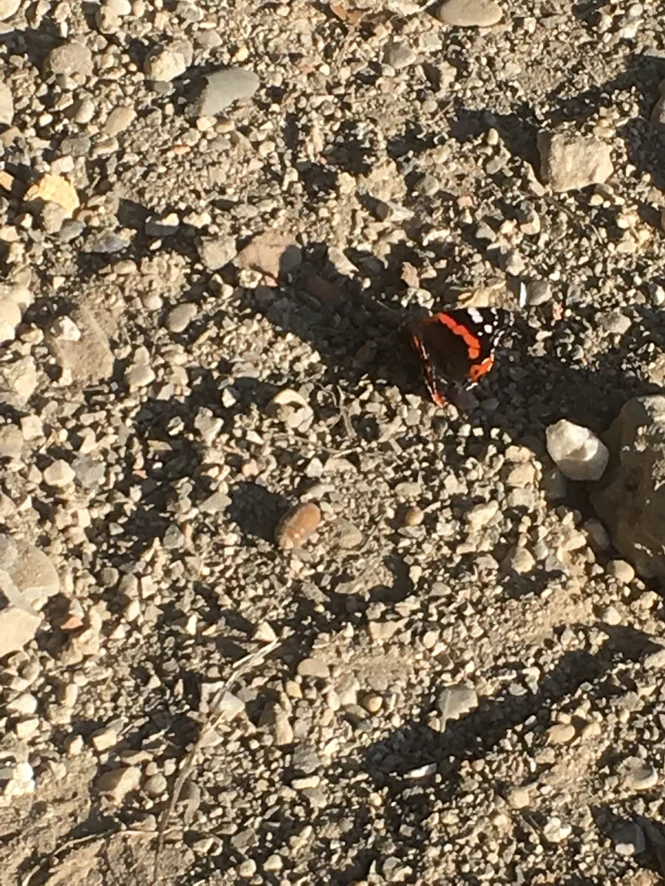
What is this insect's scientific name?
Vanessa atalanta
